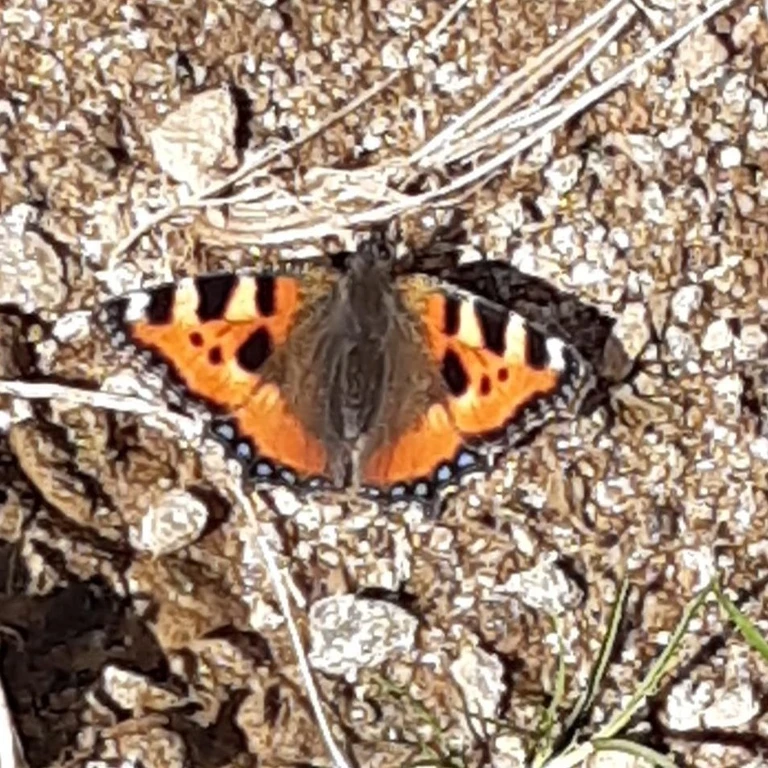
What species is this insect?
Aglais urticae
